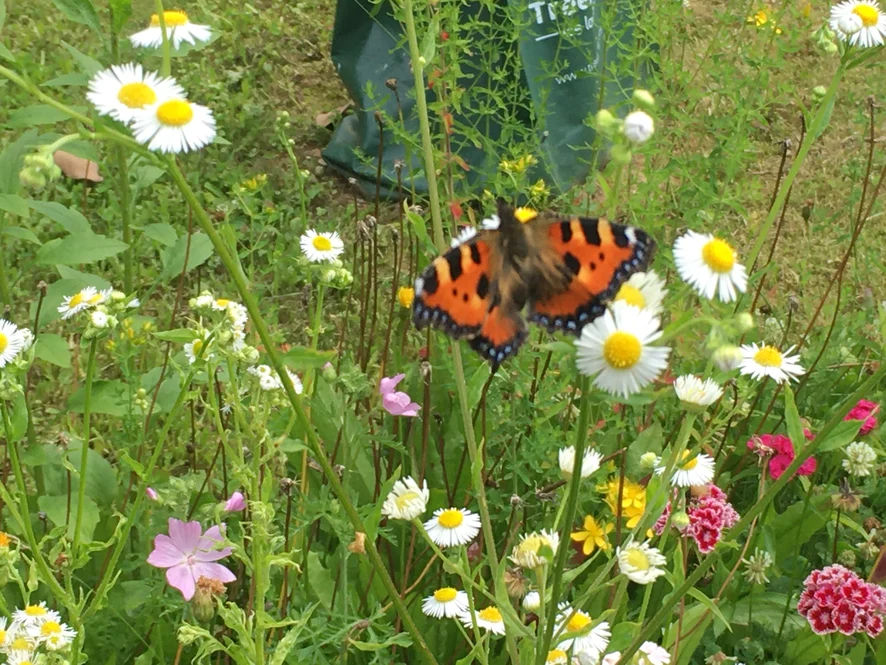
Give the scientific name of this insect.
Aglais urticae
